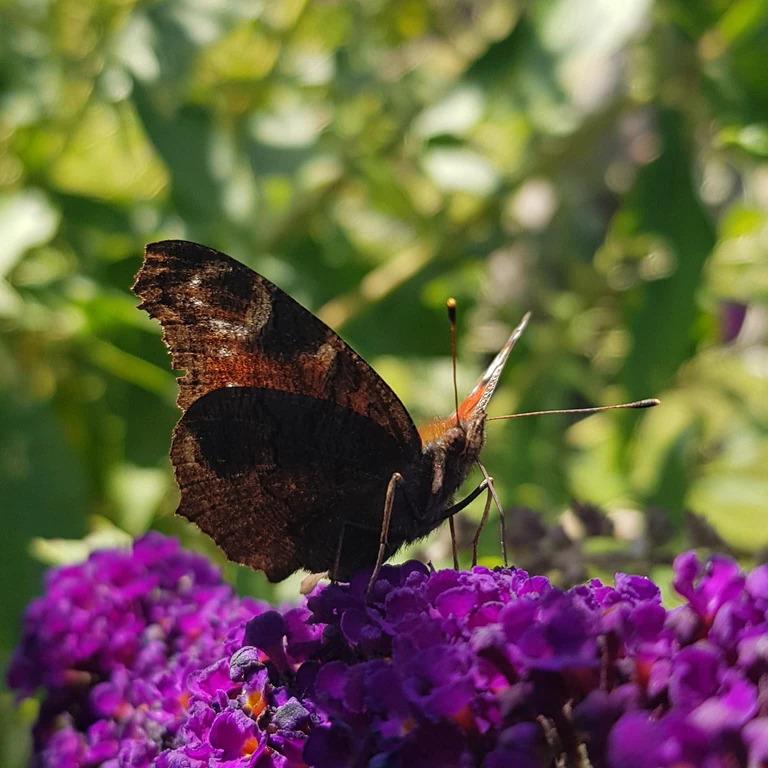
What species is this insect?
Aglais io
